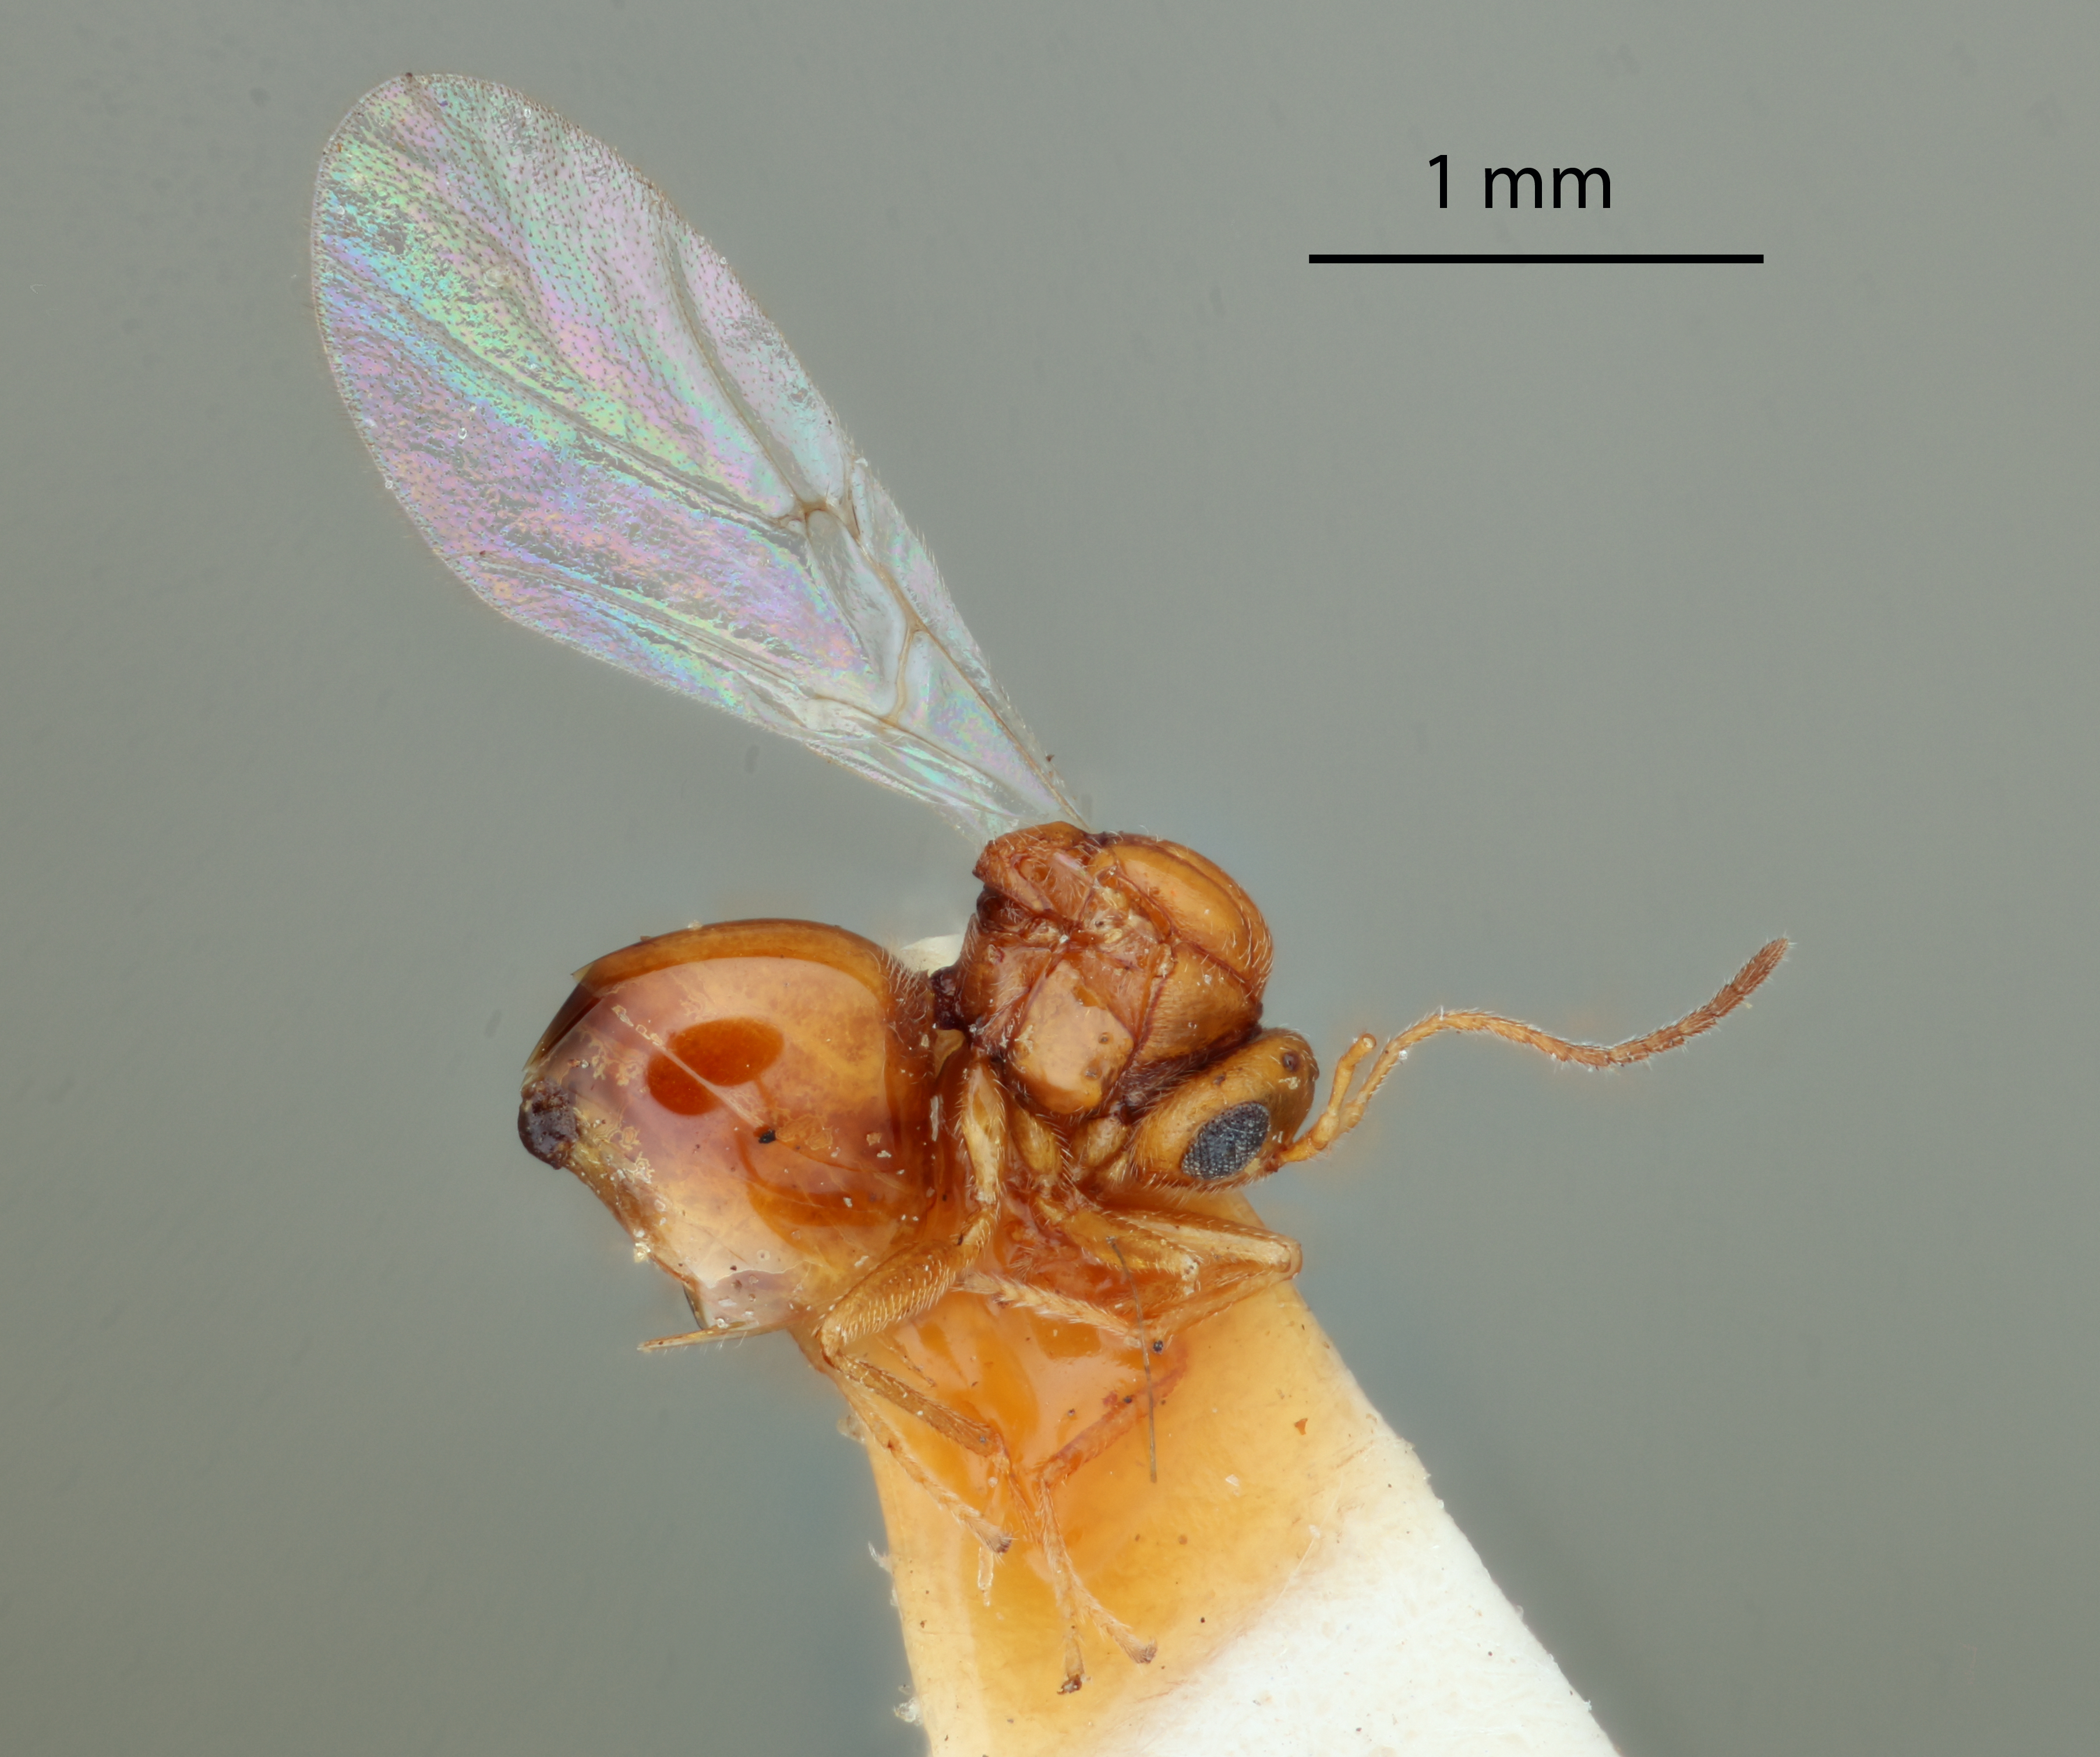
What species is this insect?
Andricus scutella
